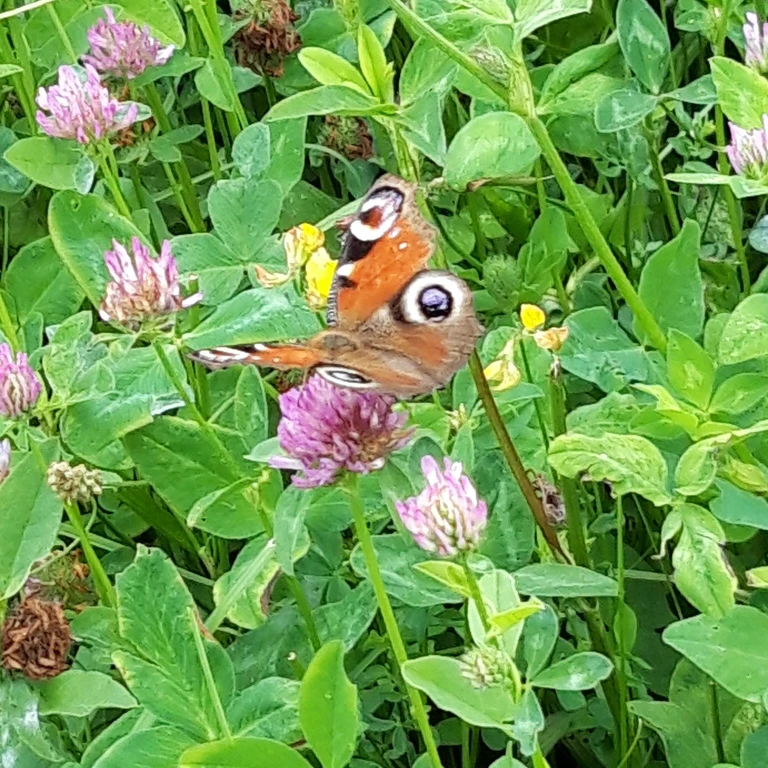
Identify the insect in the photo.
Aglais io
